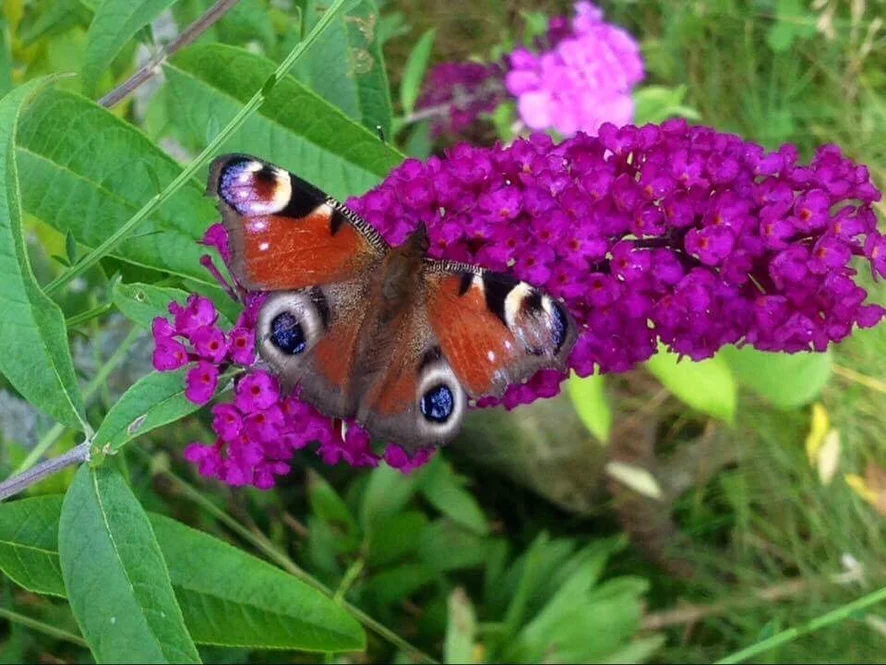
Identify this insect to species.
Aglais io
